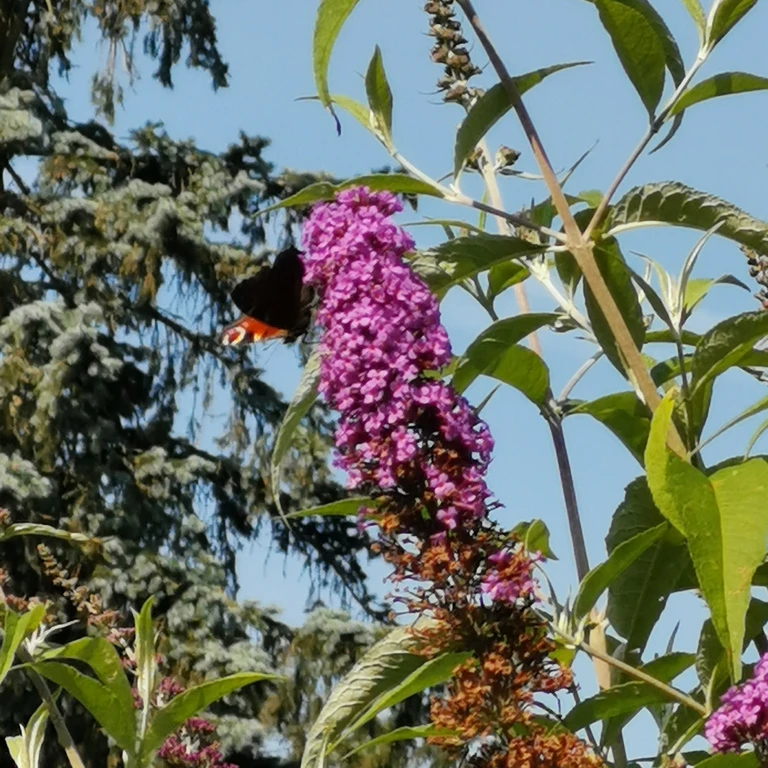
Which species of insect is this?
Aglais io
